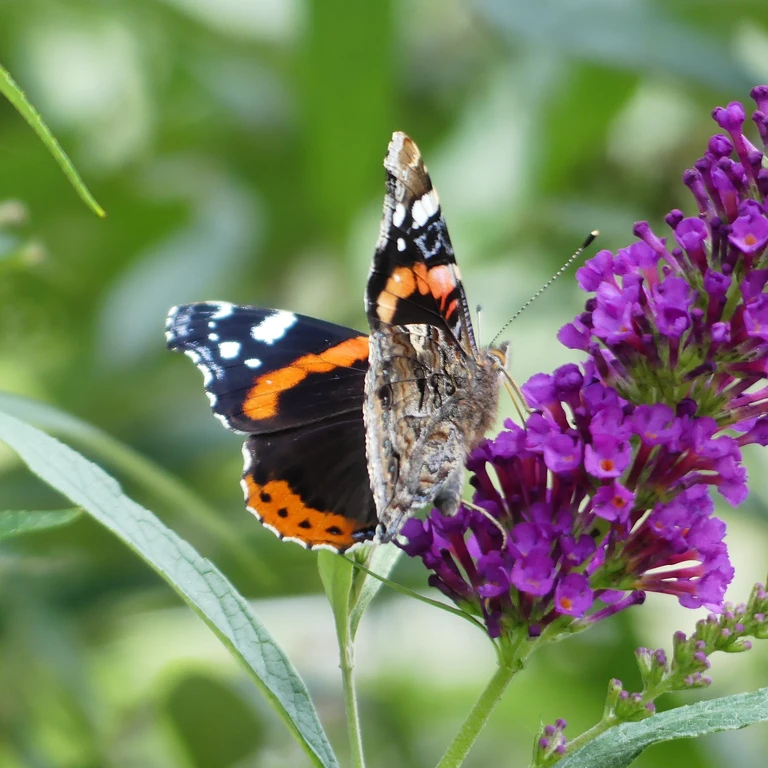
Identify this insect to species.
Vanessa atalanta
